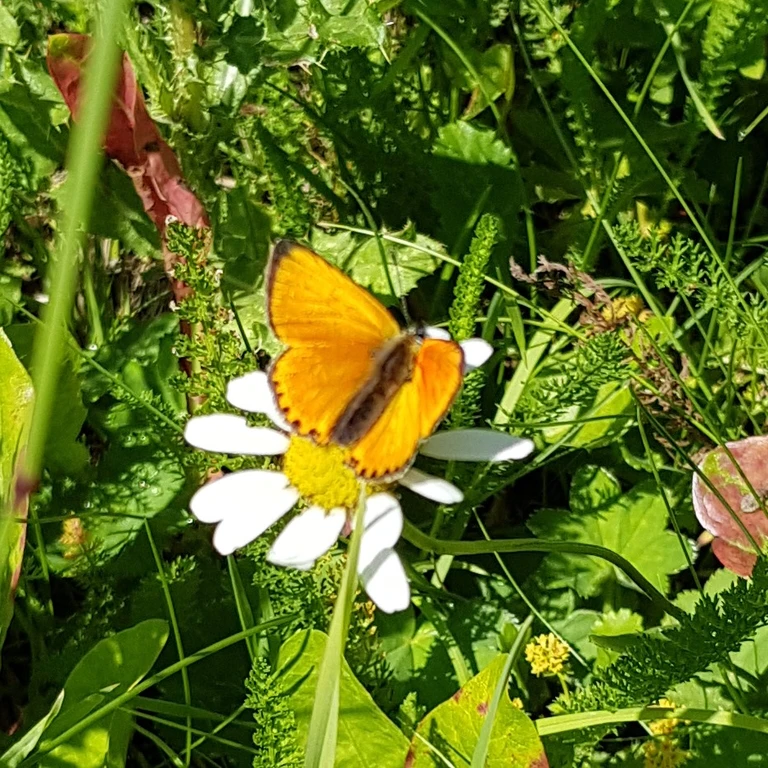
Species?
Lycaena virgaureae
